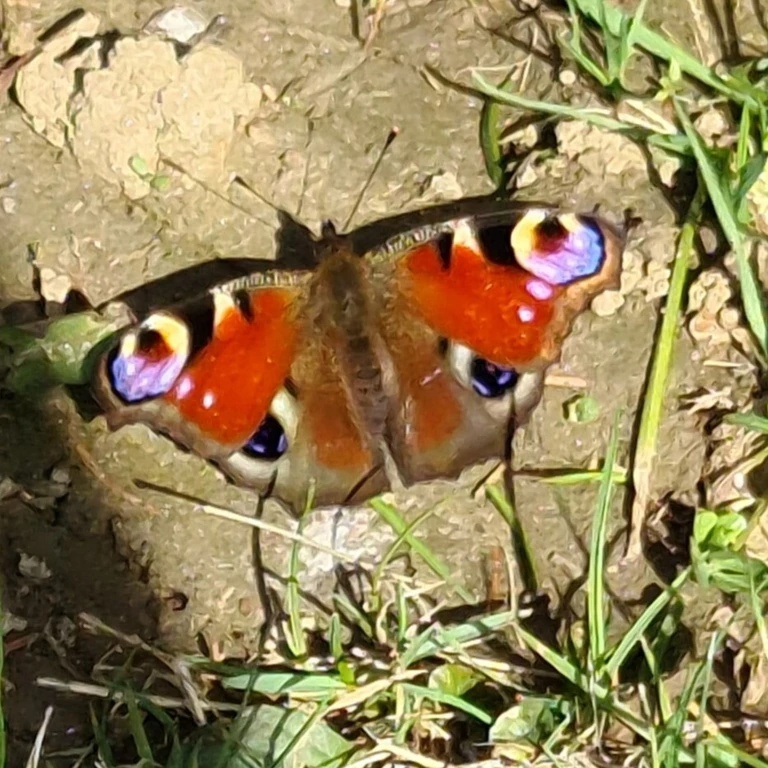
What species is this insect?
Aglais io
